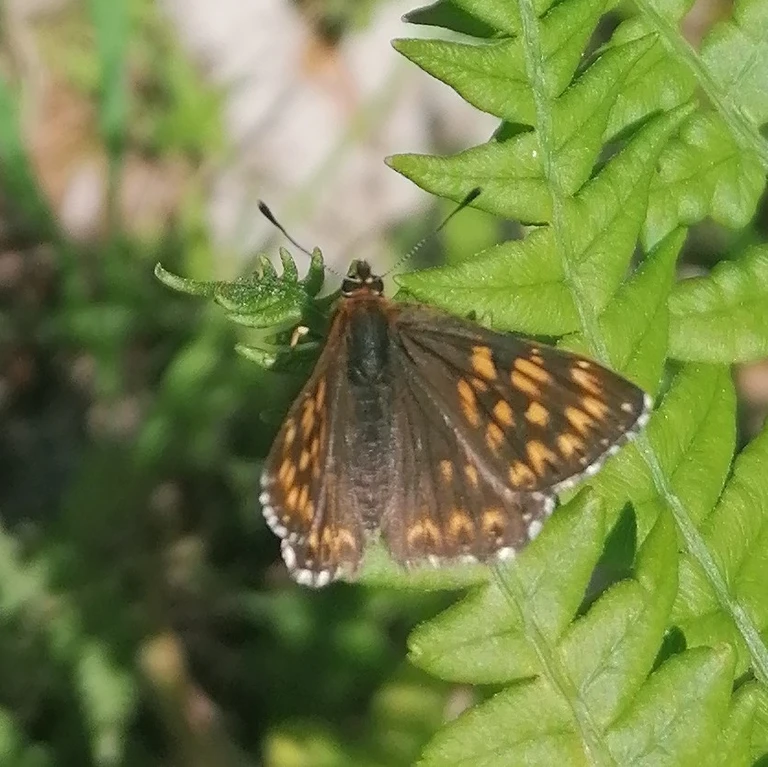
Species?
Hamearis lucina
